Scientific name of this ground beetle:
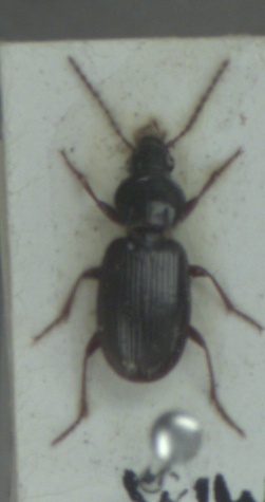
Pterostichus strenuus
